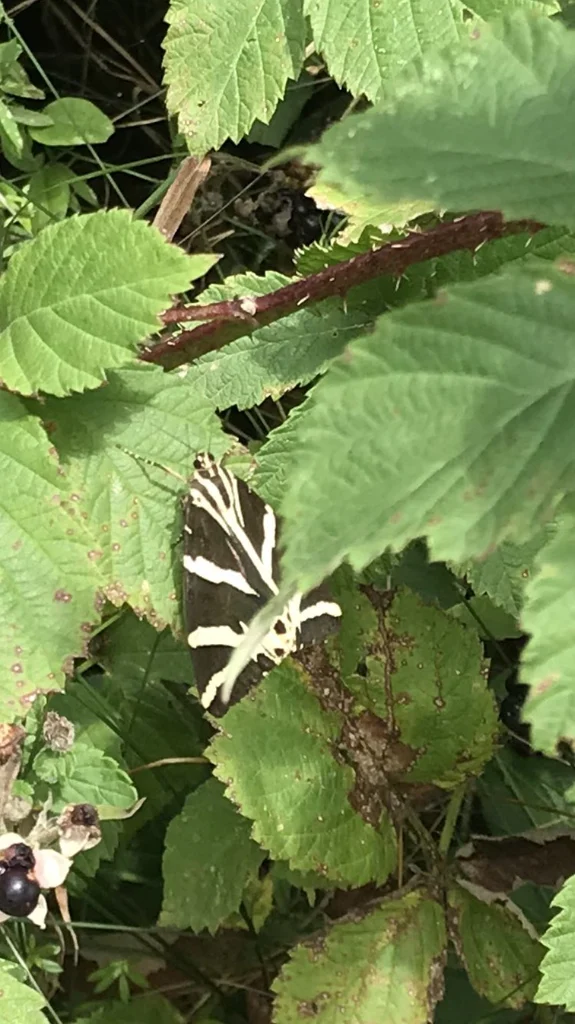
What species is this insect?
Euplagia quadripunctaria
